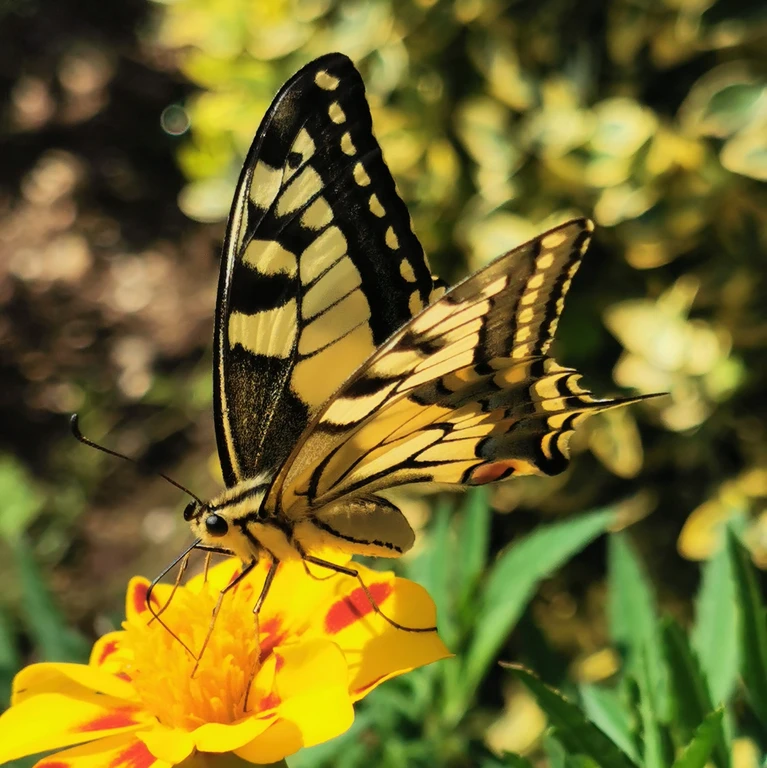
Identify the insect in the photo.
Papilio machaon
